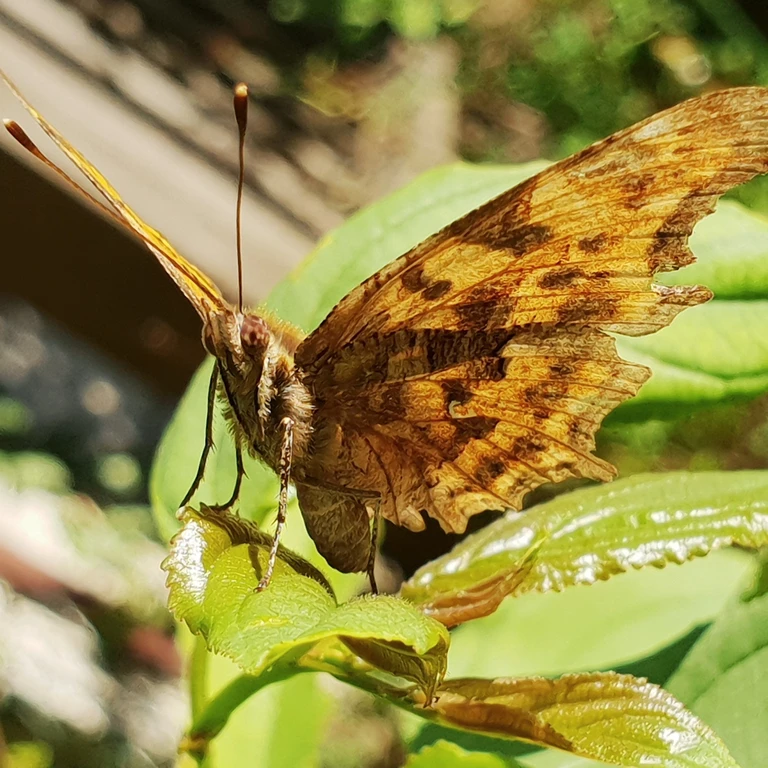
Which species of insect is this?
Polygonia c-album
